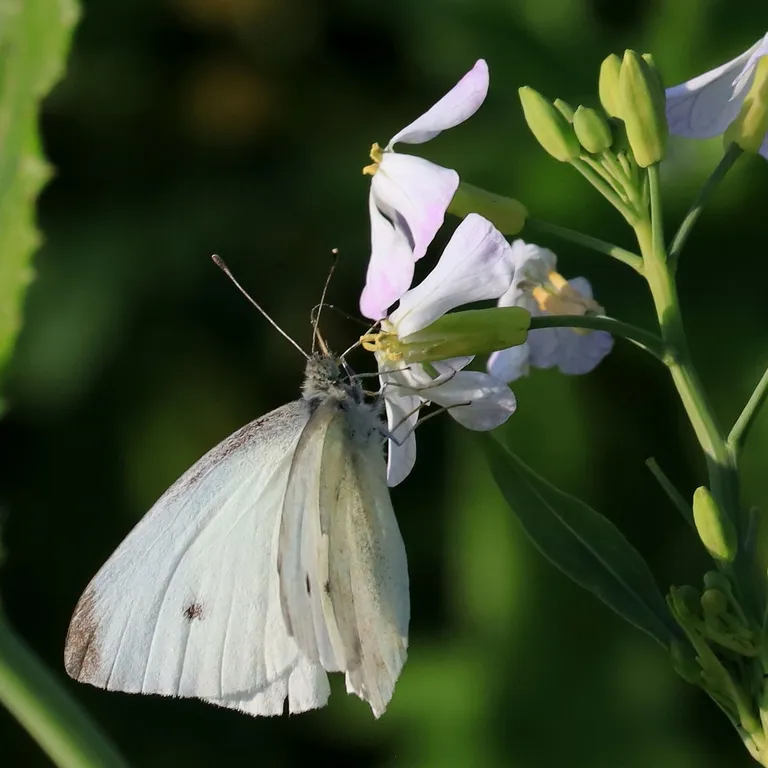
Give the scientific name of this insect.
Pieris rapae
